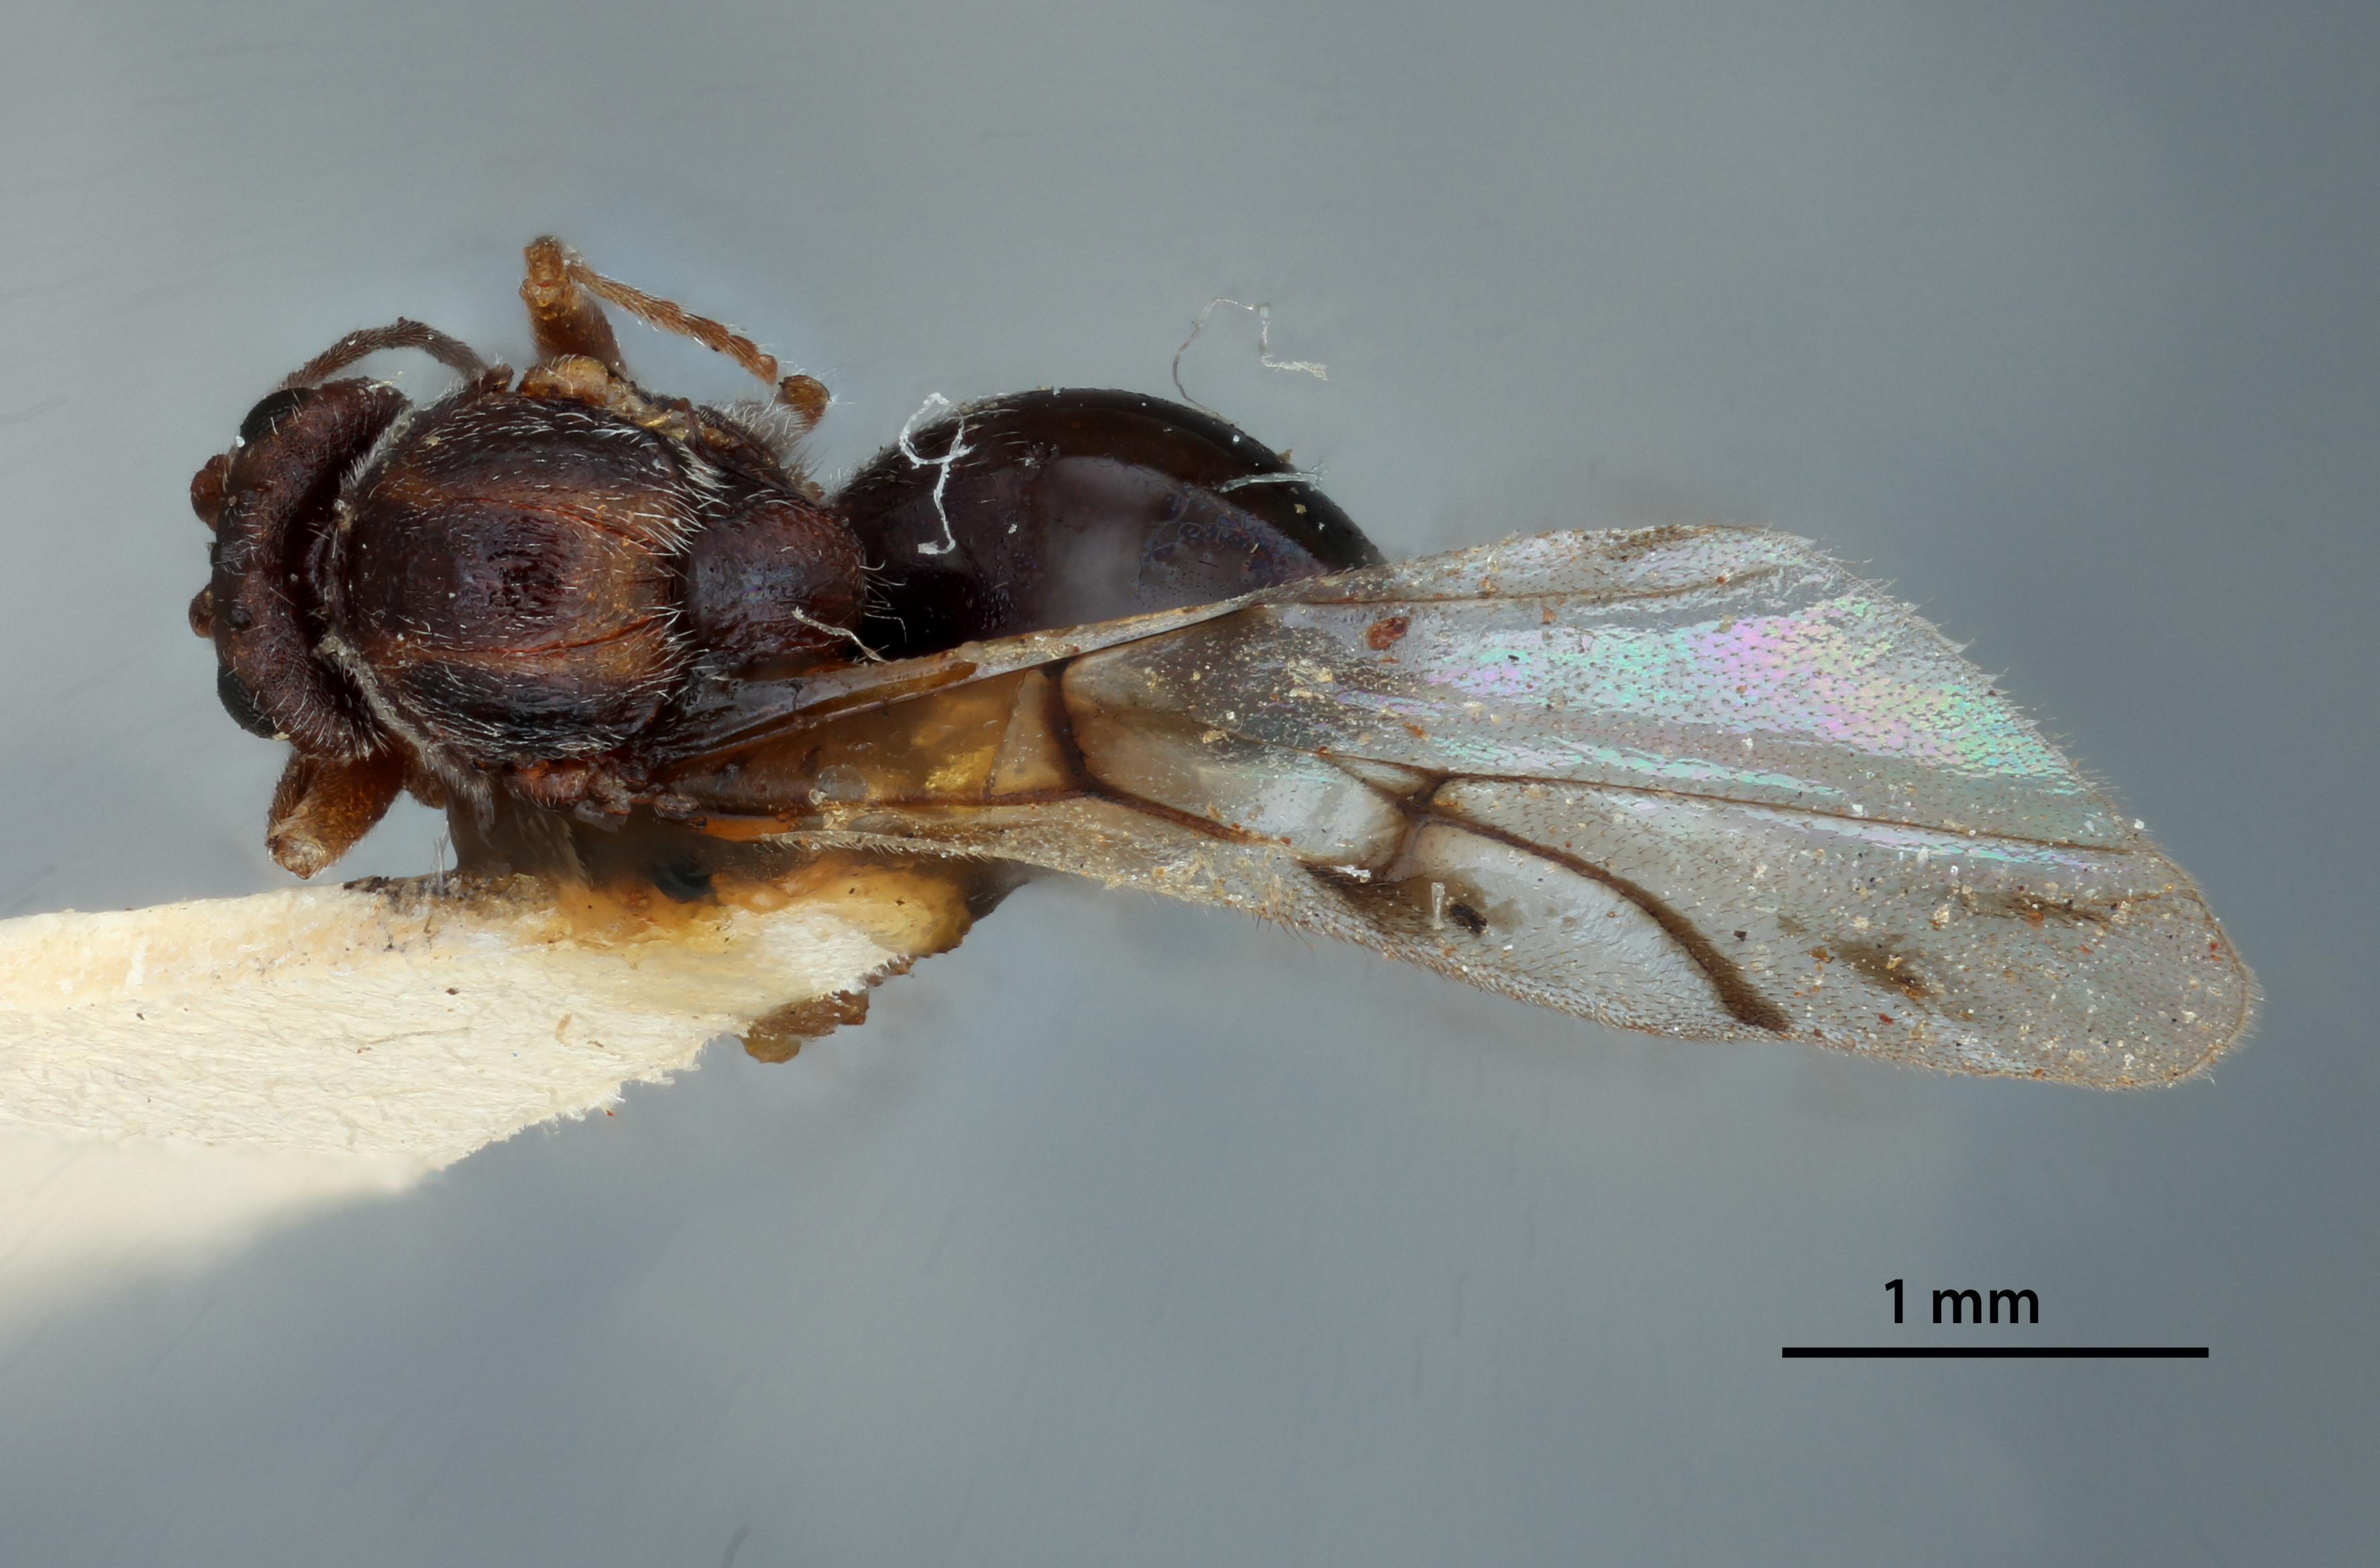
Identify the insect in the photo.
Antron magdalenae
